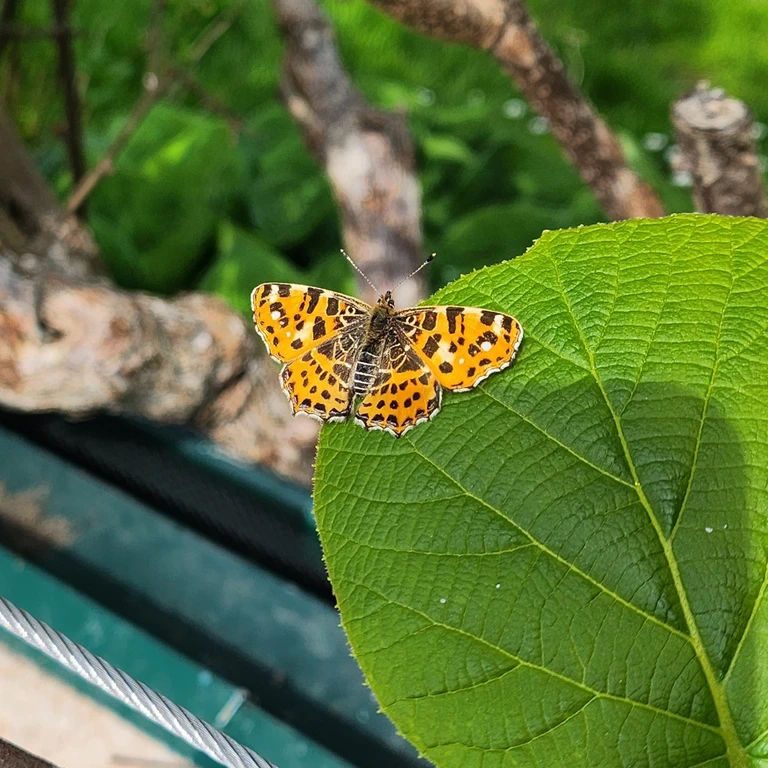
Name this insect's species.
Araschnia levana
